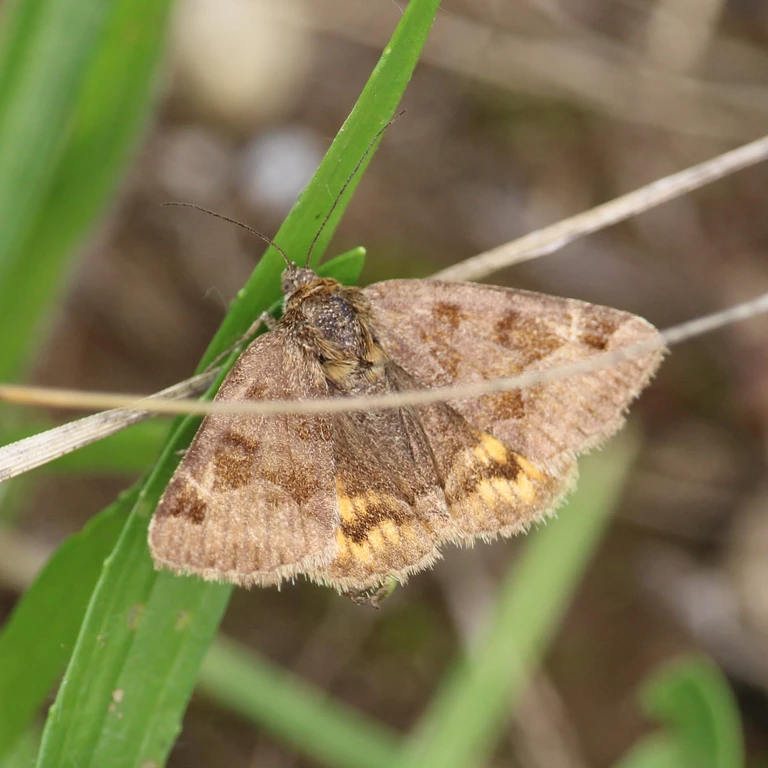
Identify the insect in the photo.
Euclidia glyphica
